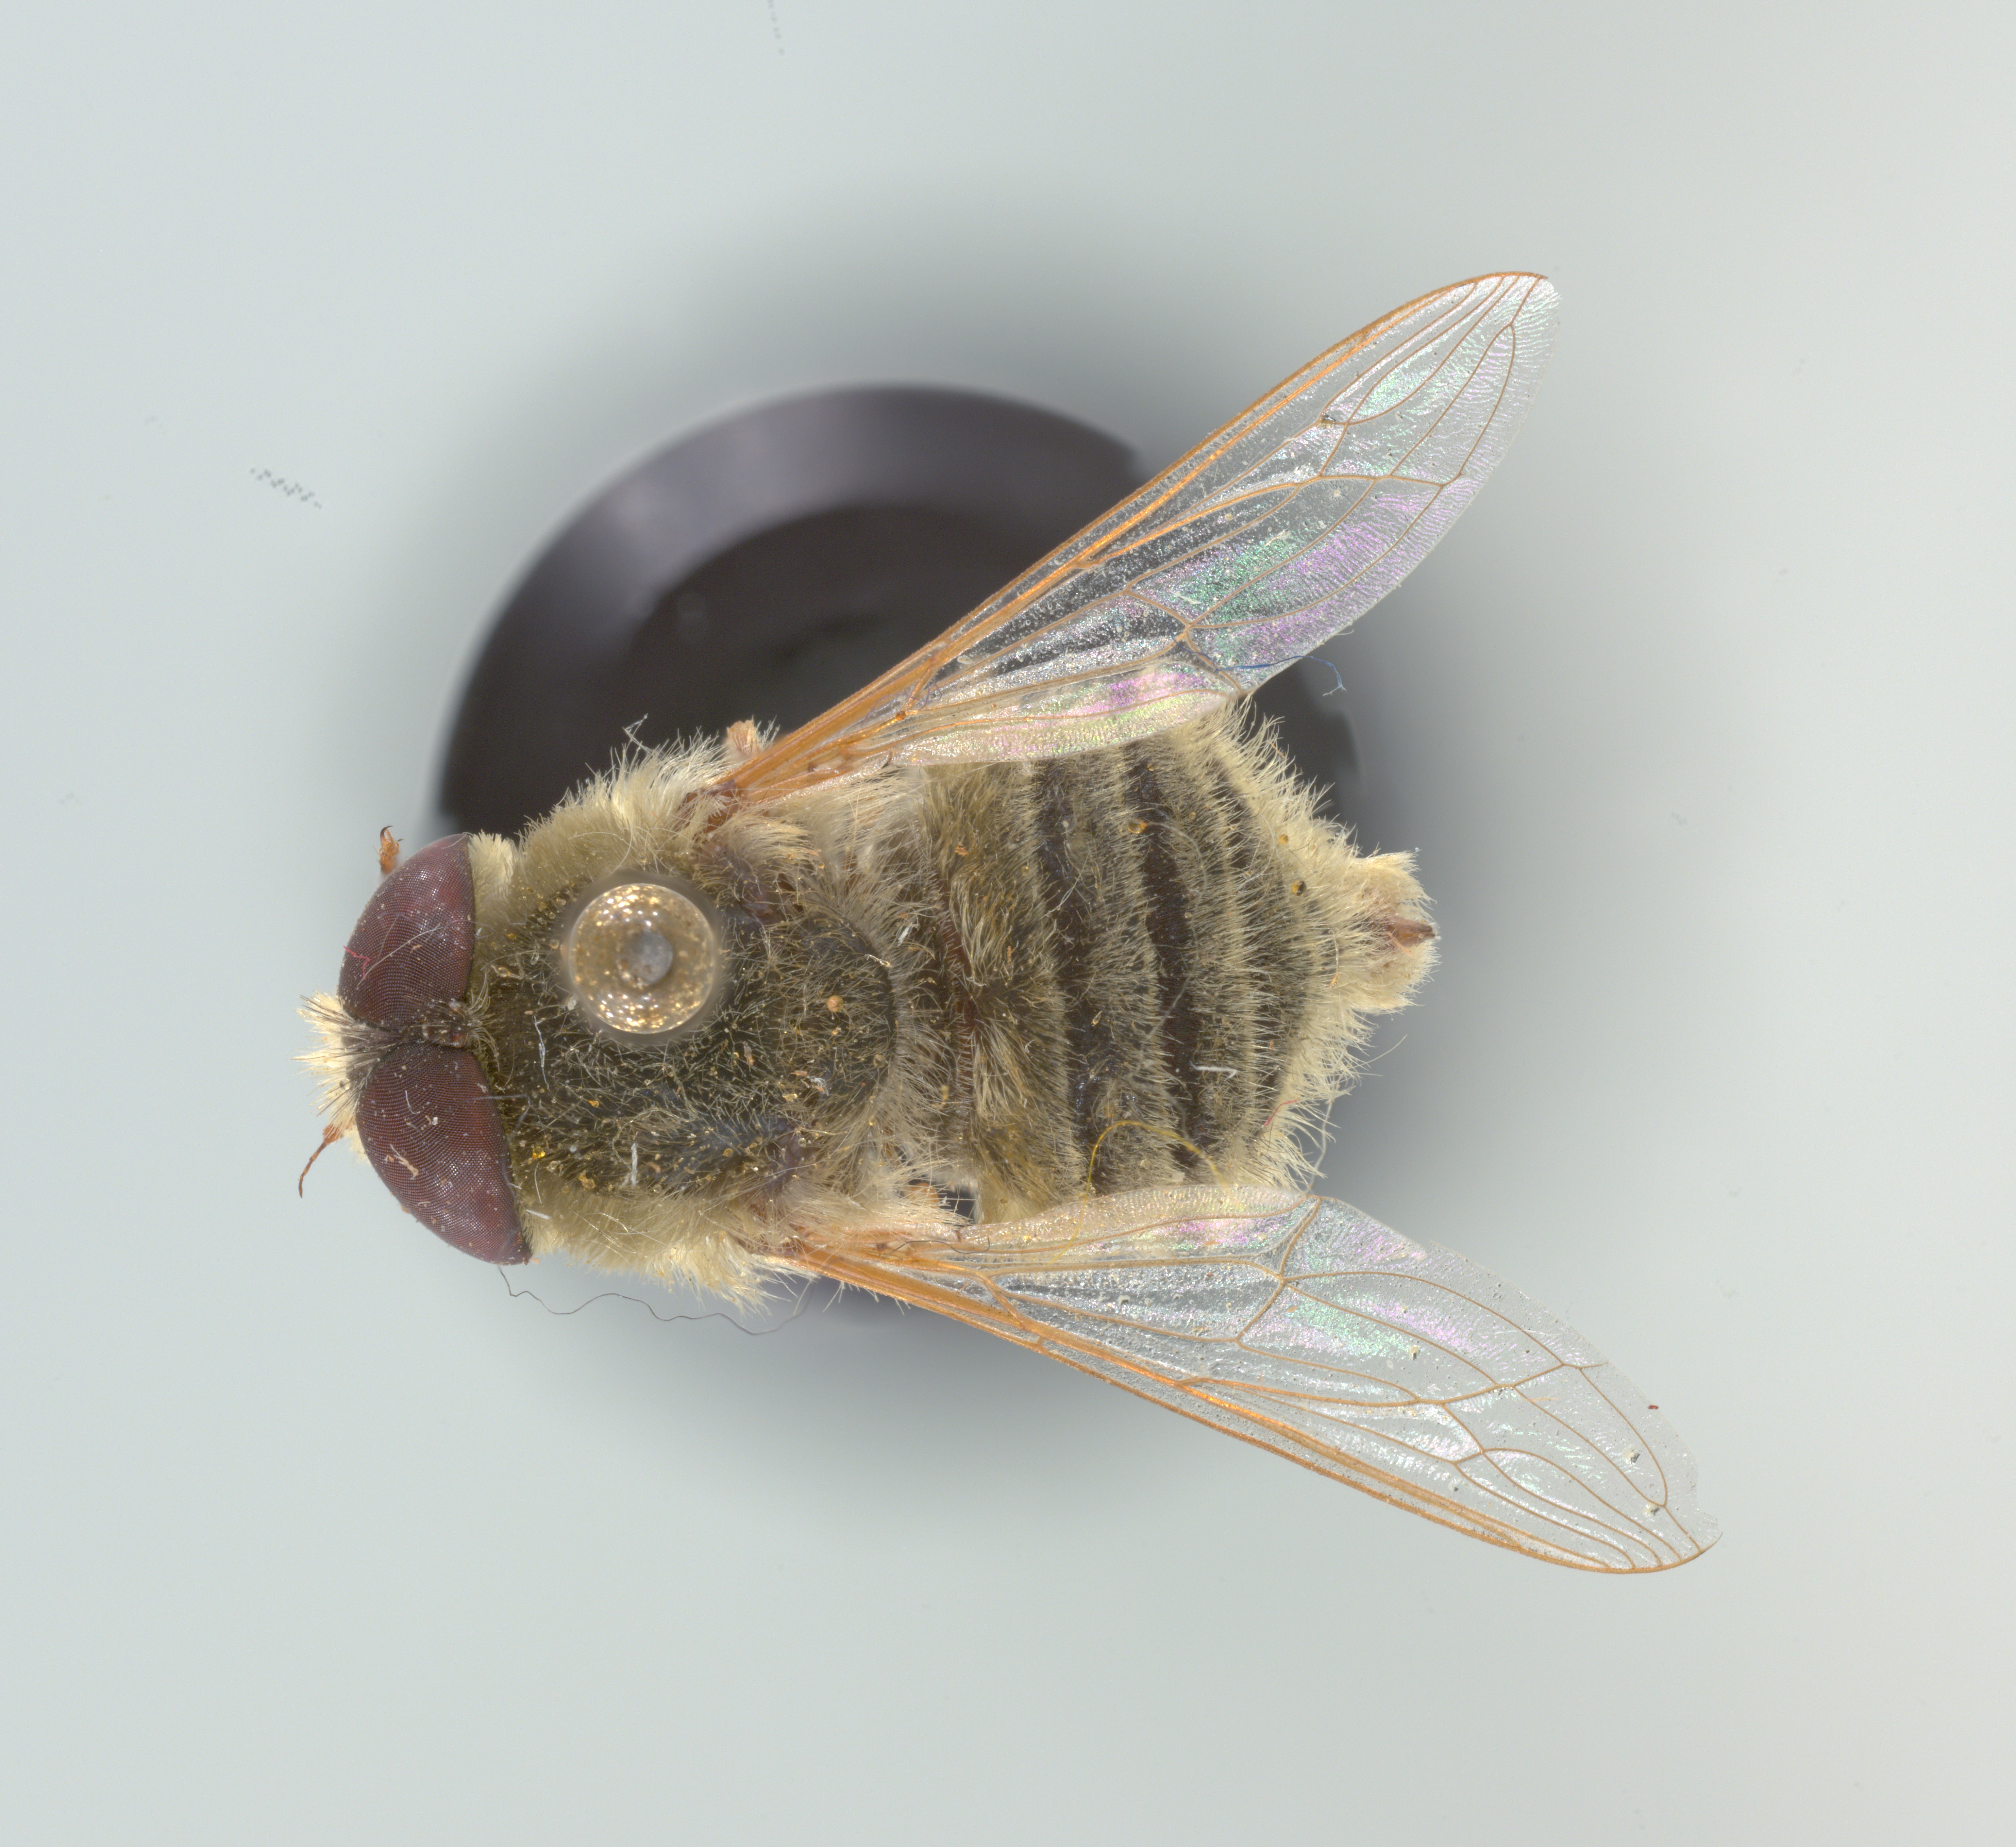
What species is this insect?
Neorhynchocephalus sackenii
